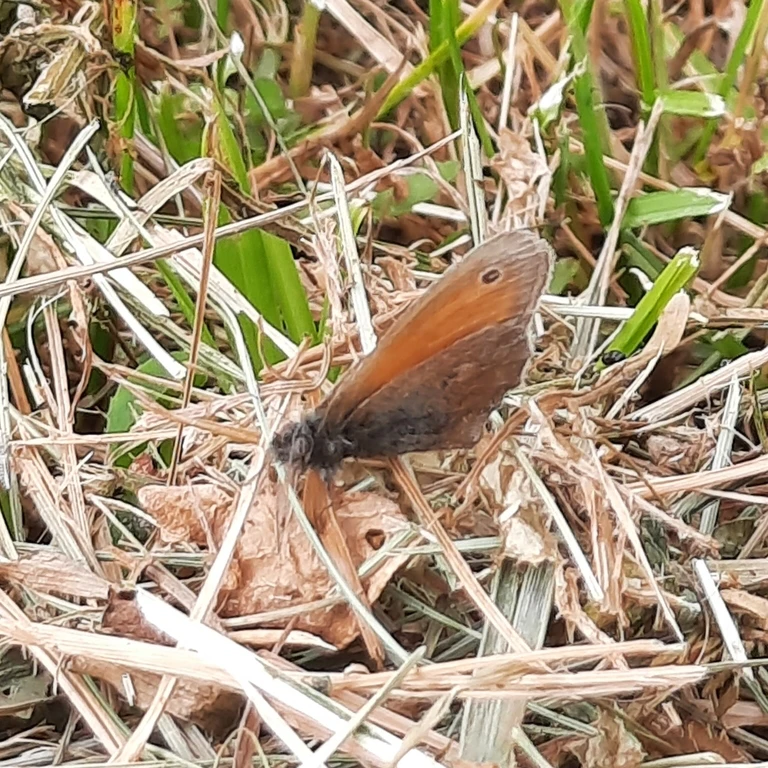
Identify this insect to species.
Coenonympha pamphilus
